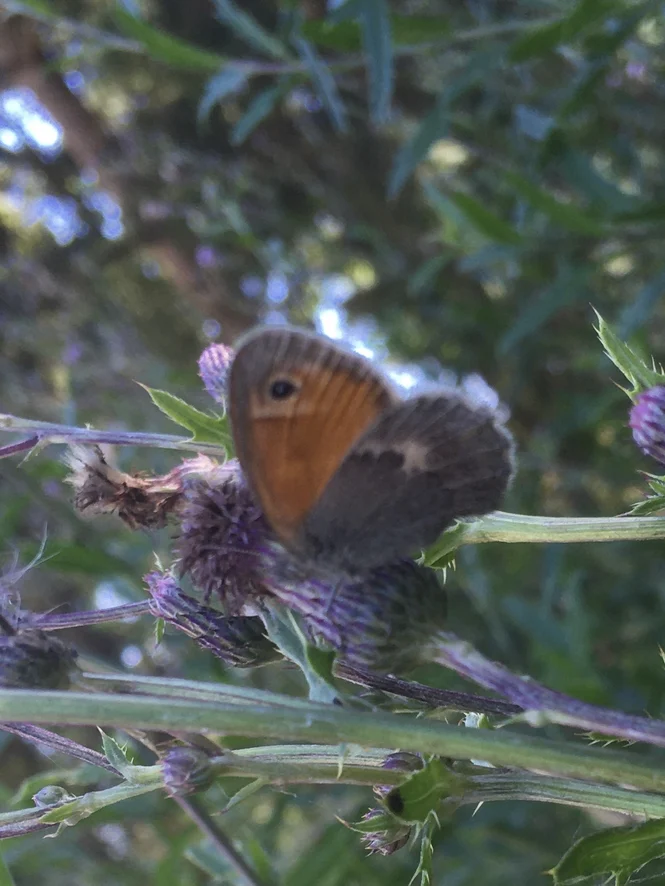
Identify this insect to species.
Coenonympha pamphilus
